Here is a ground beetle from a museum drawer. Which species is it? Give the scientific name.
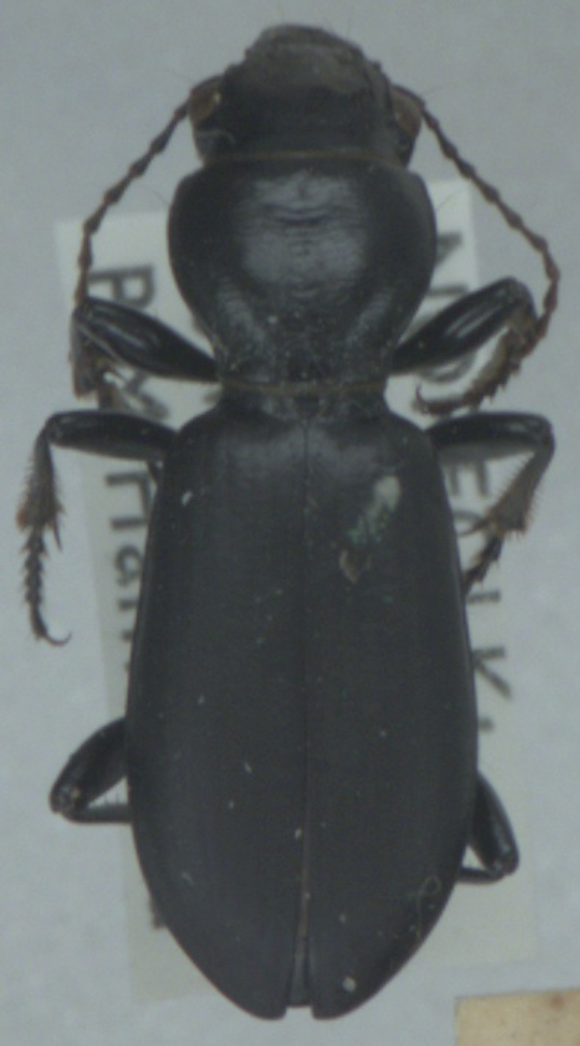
Broscus cephalotes
